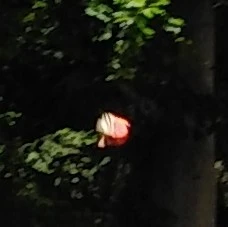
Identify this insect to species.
Euplagia quadripunctaria
